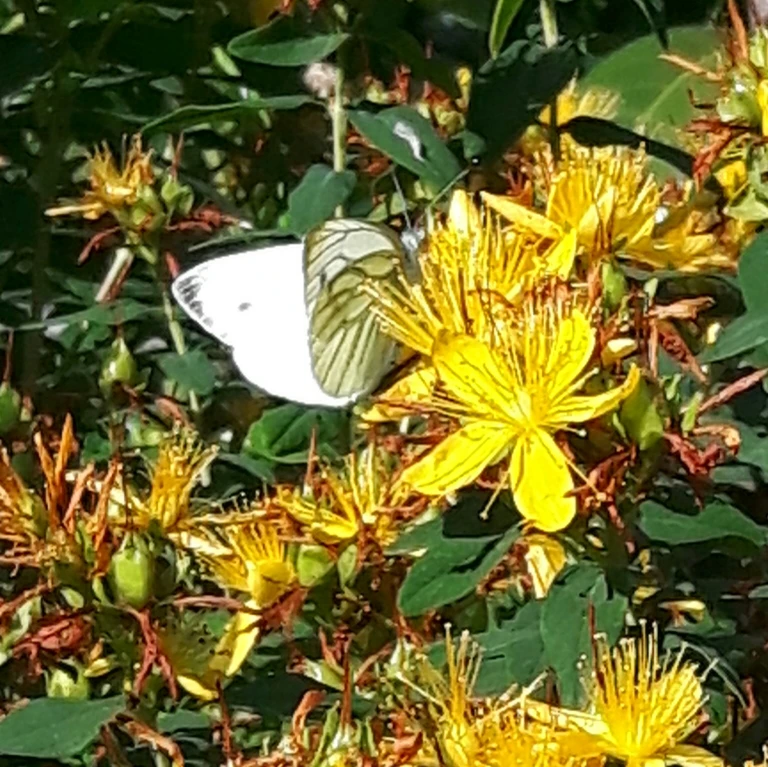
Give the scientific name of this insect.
Pieris napi
